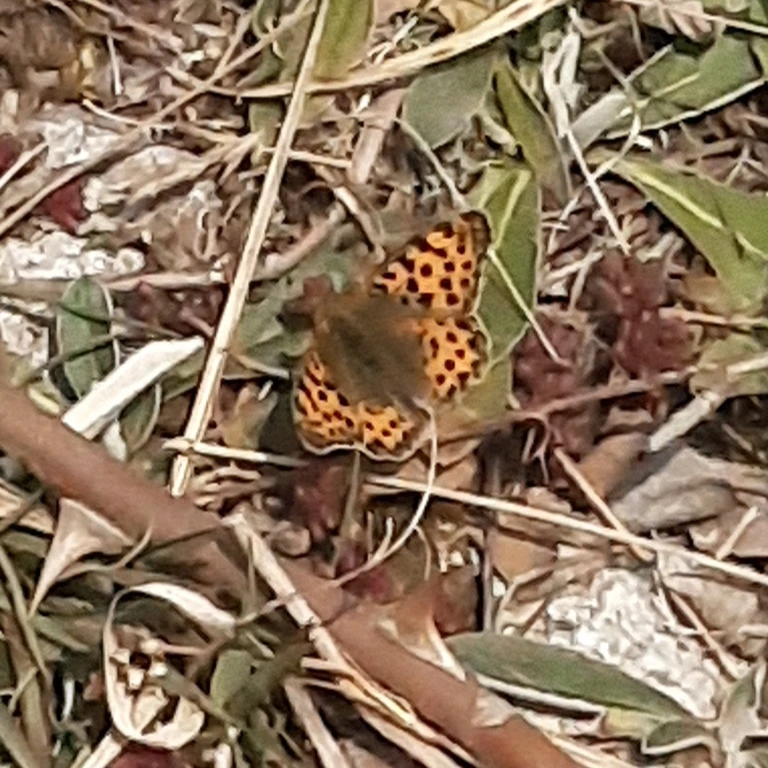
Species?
Issoria lathonia
